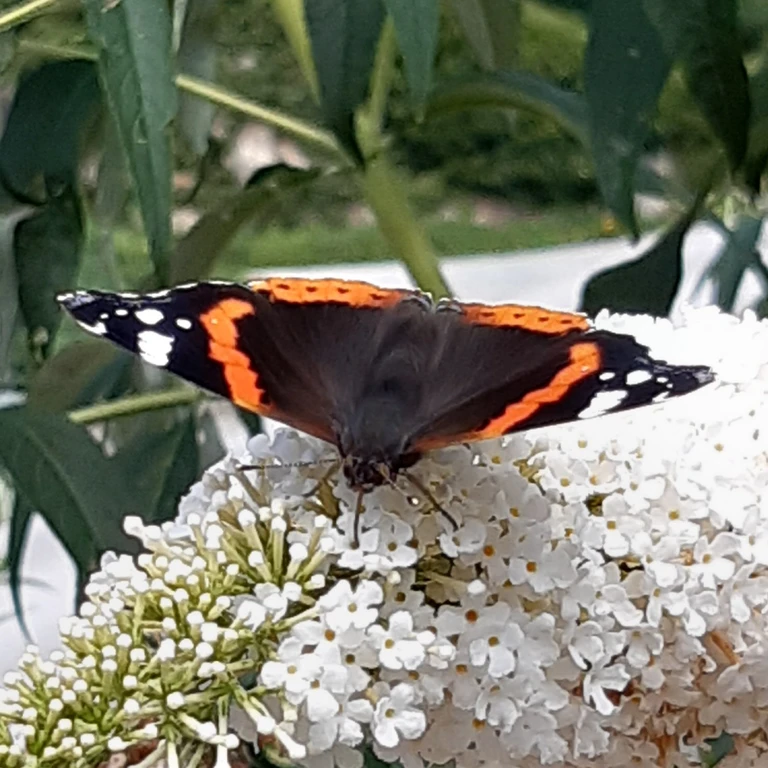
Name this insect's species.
Vanessa atalanta
